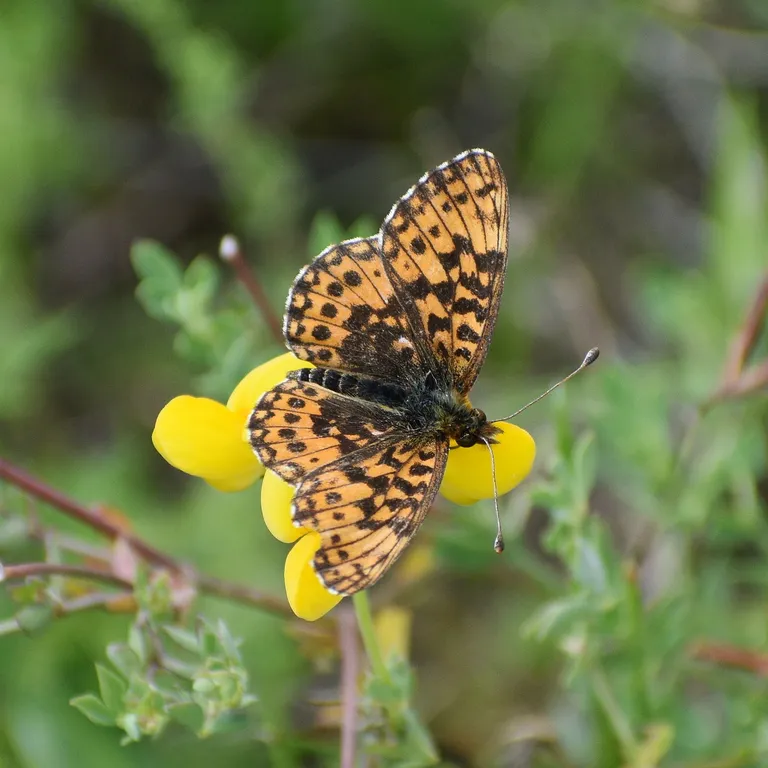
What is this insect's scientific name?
Boloria dia
